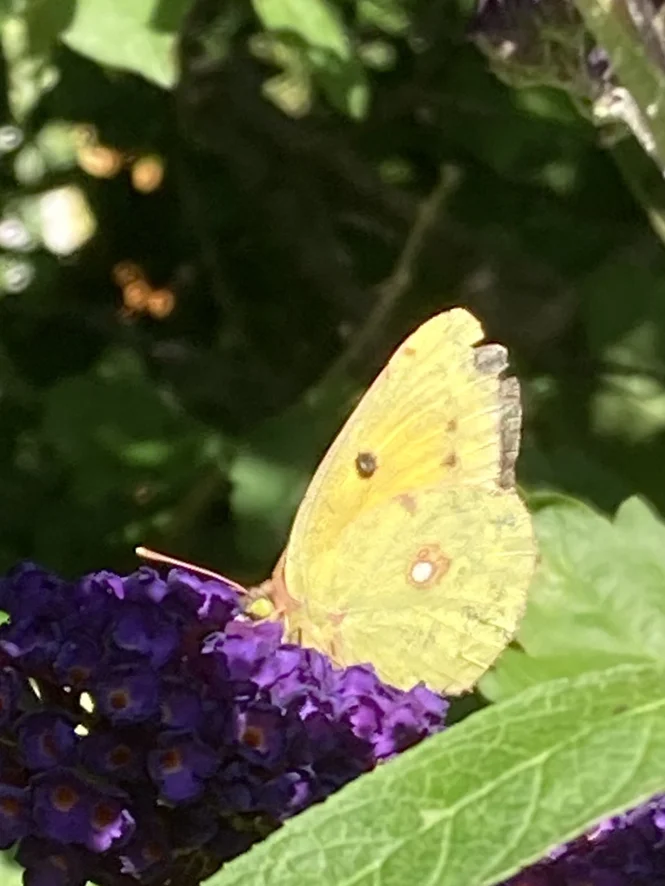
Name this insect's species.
Colias croceus
